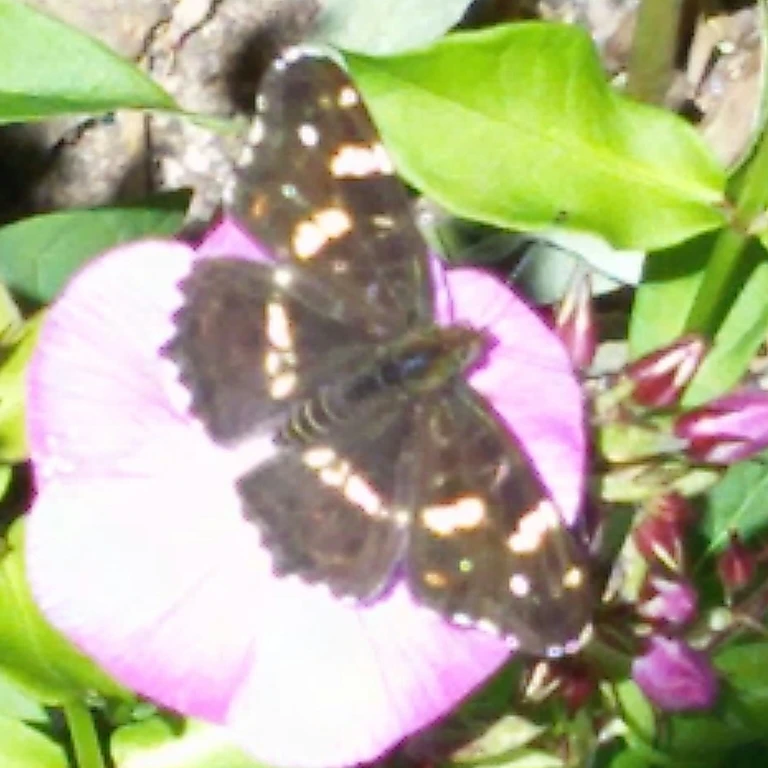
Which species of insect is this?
Araschnia levana
